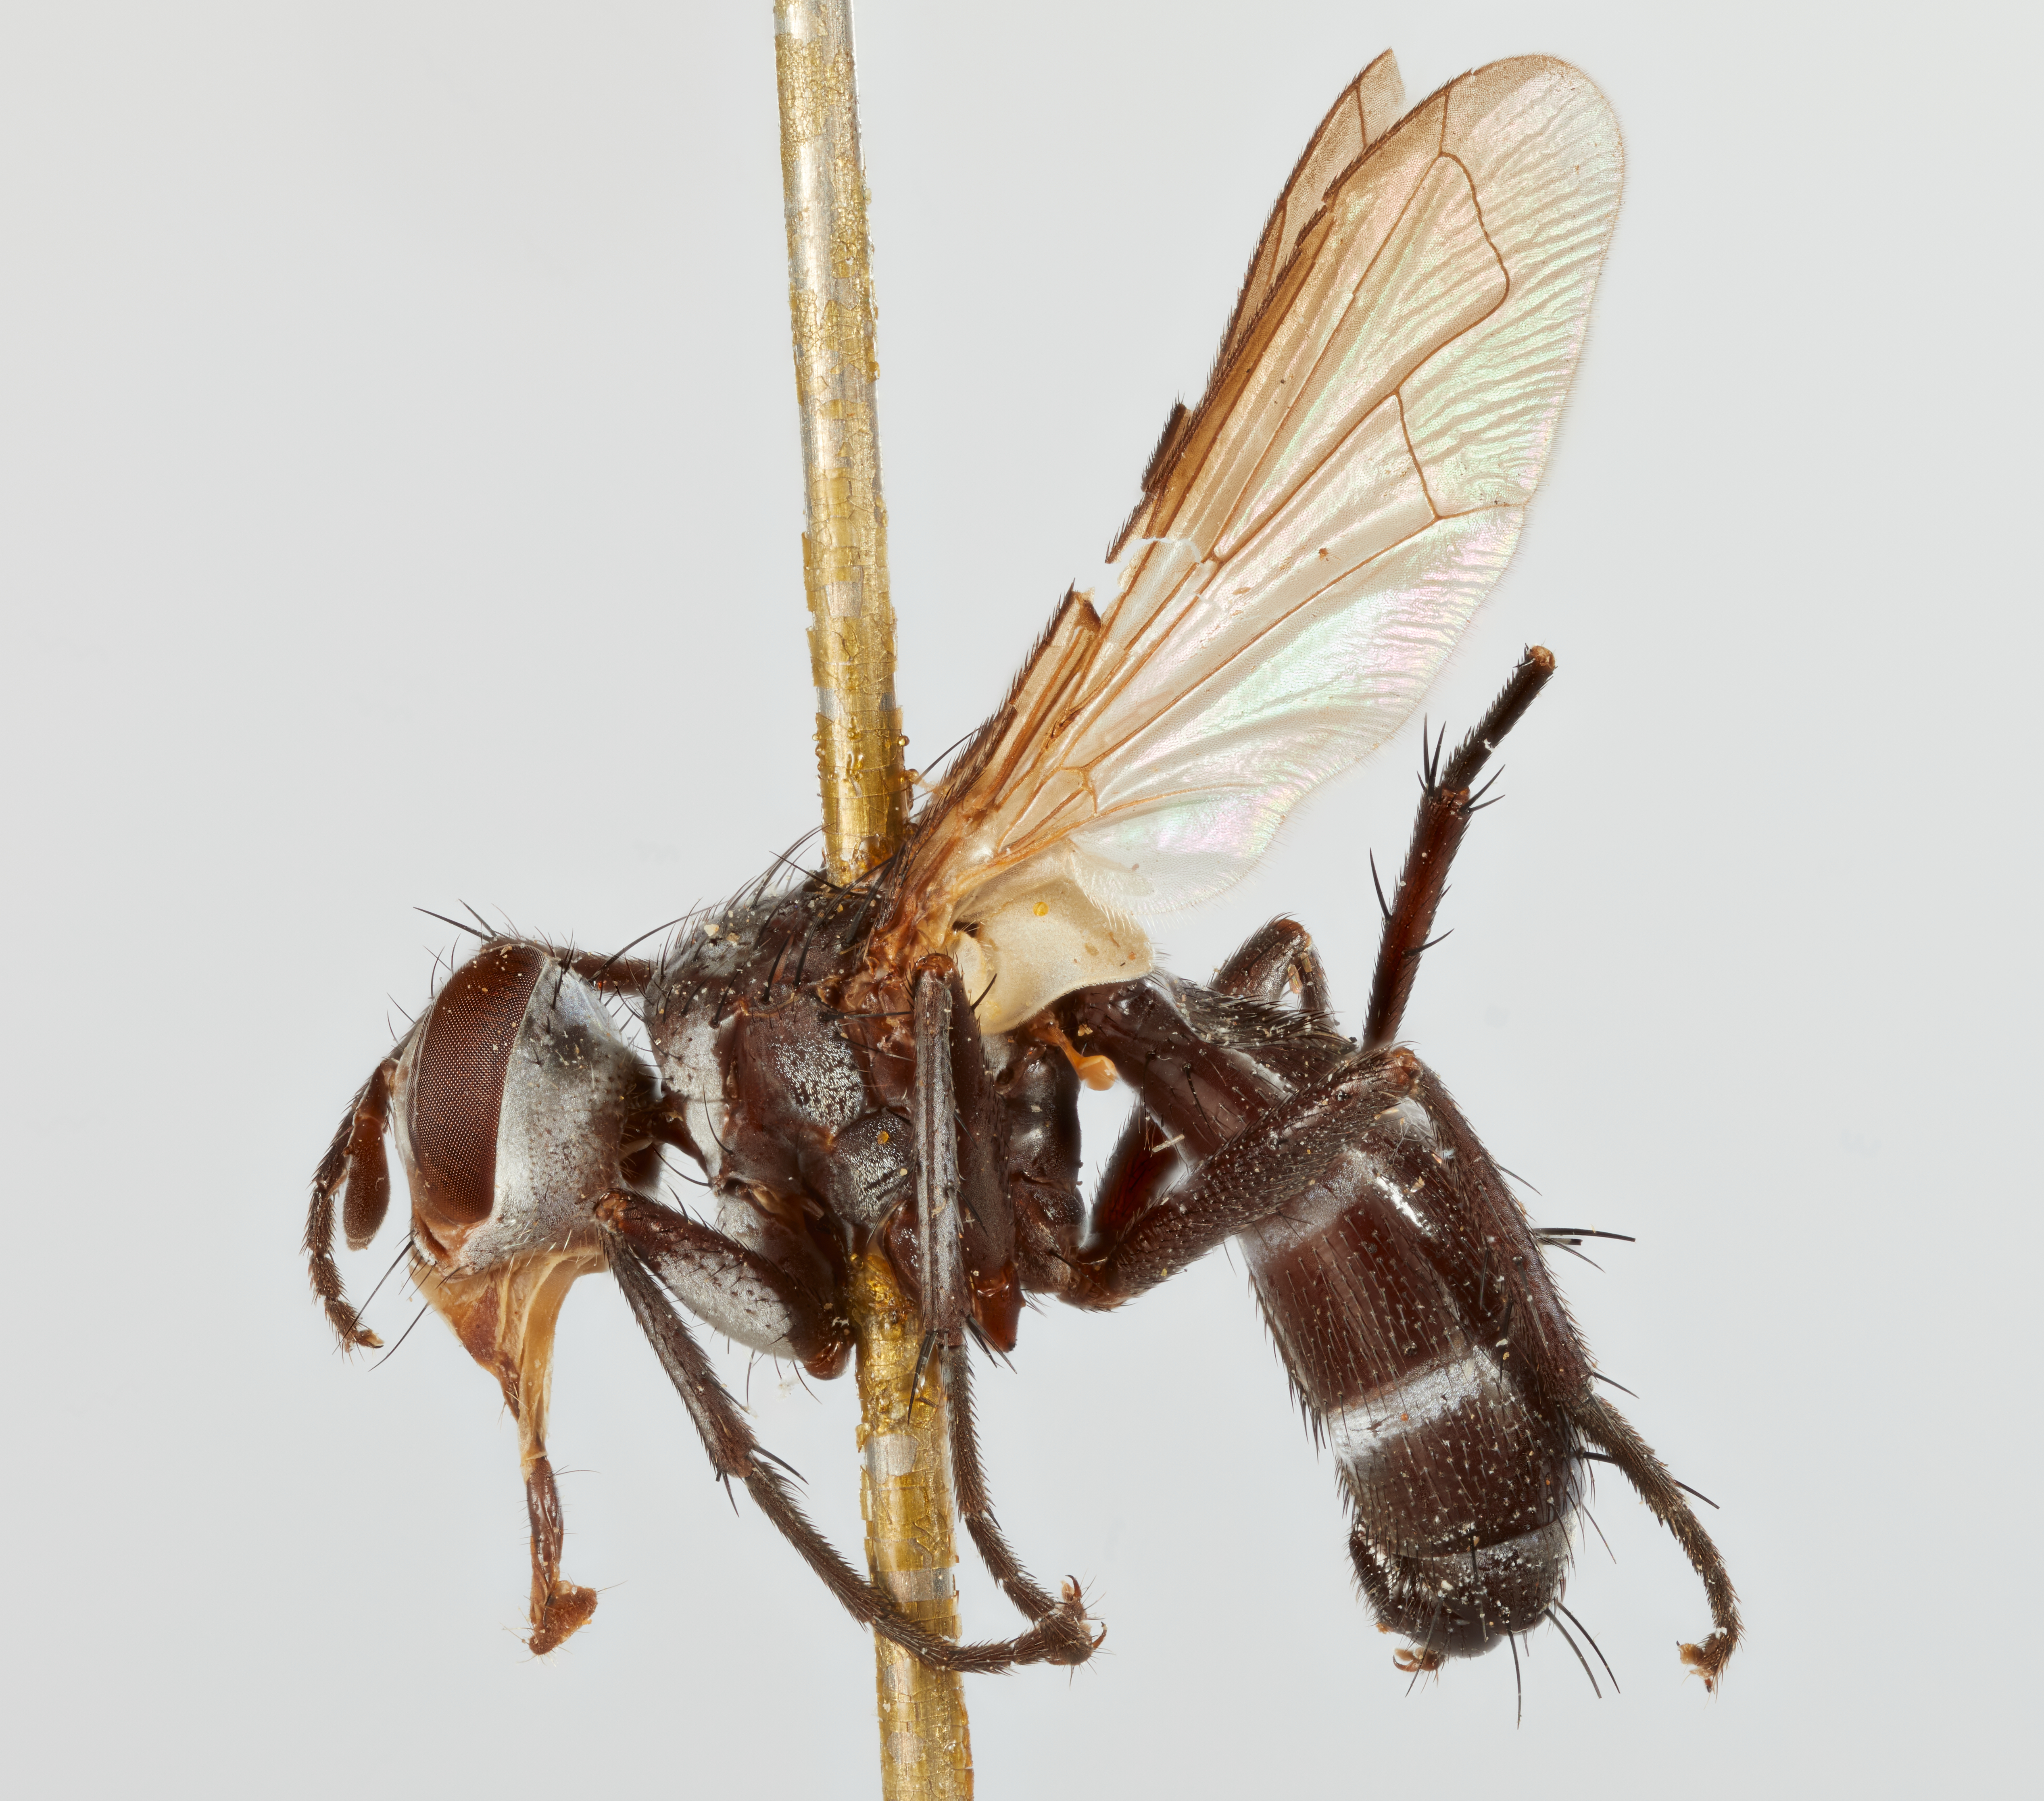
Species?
Androcyptera anorbitalis
